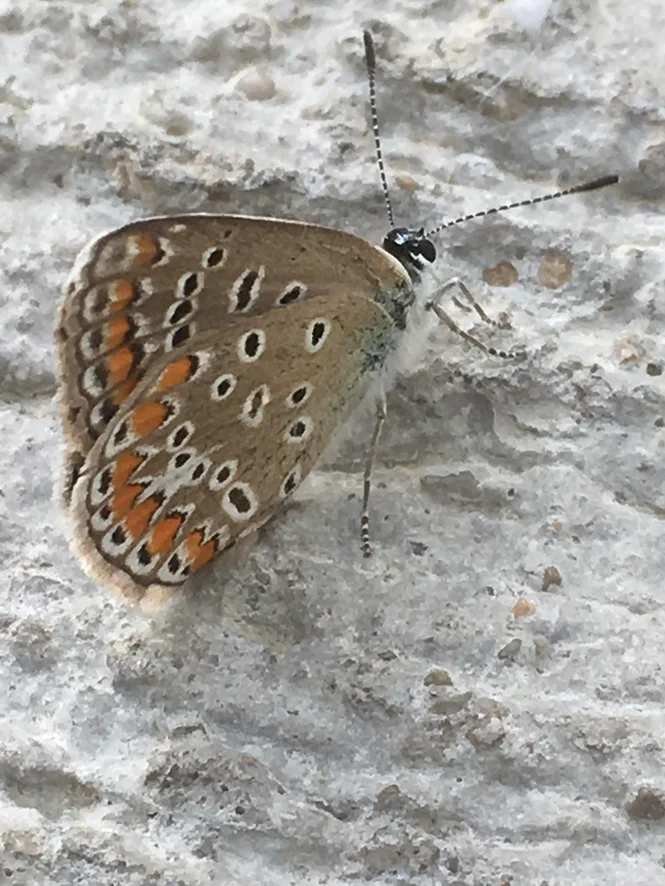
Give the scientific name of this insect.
Polyommatus icarus
